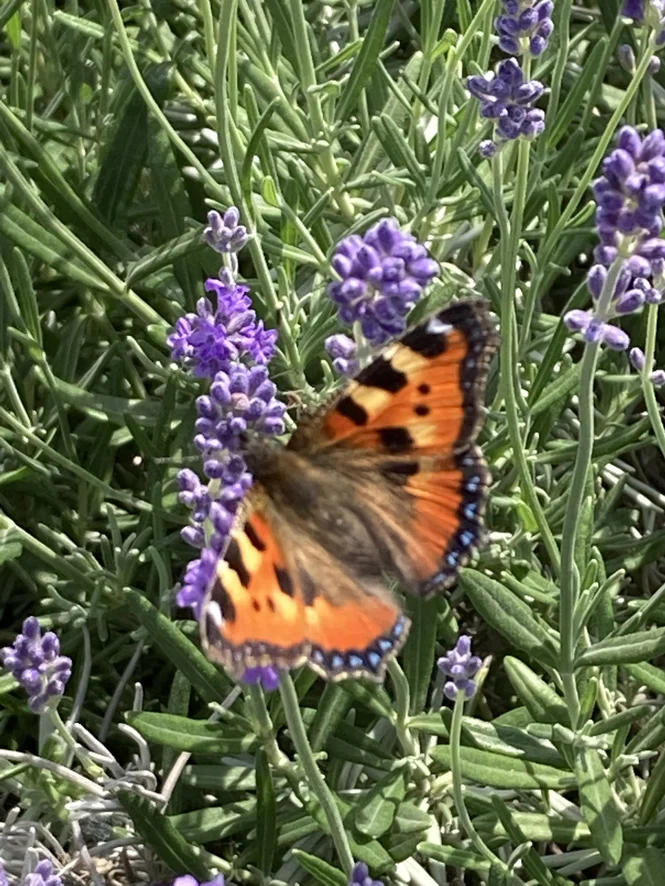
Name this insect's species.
Aglais urticae
